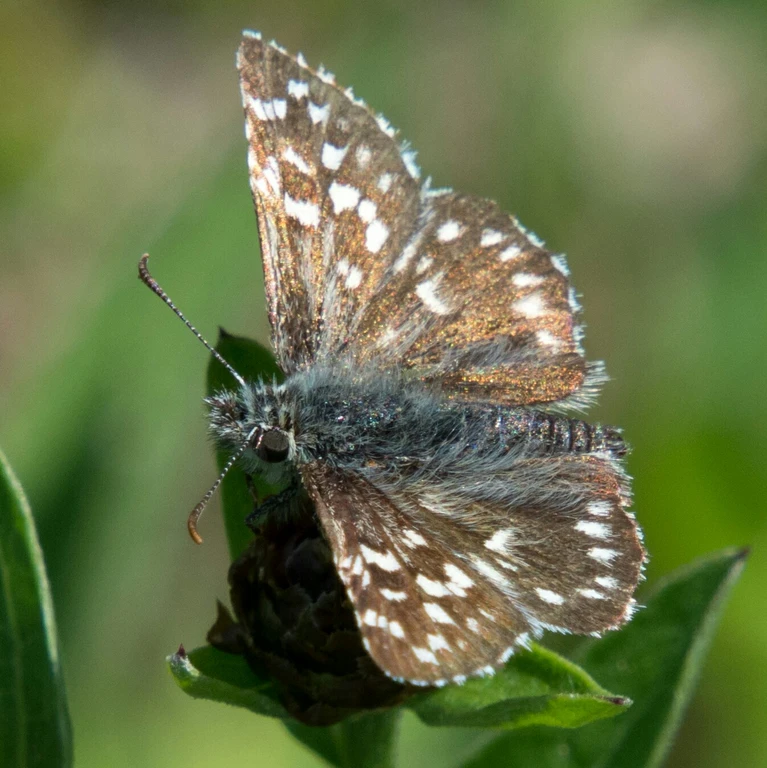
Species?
Pyrgus malvae
